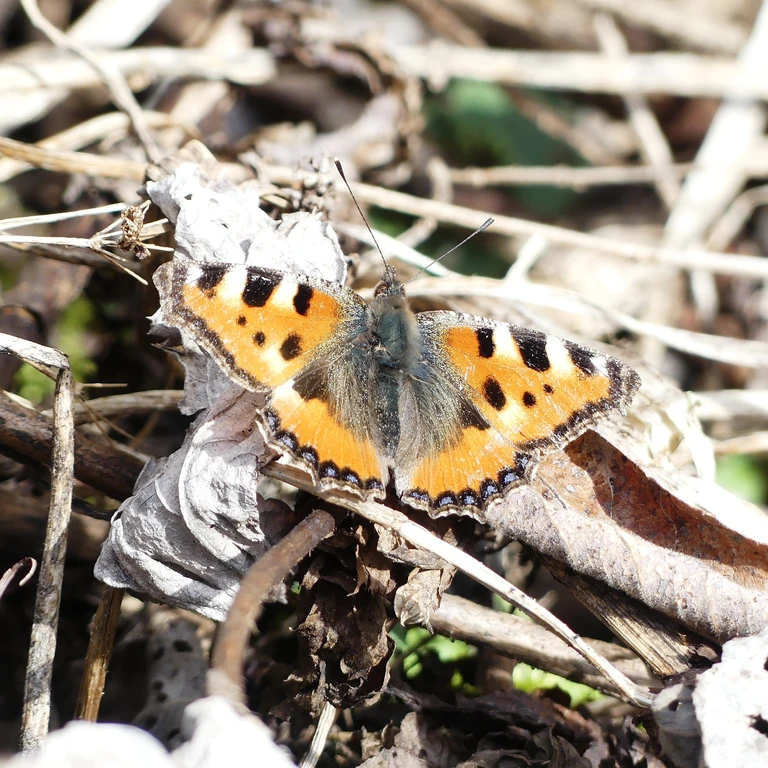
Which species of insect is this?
Aglais urticae
